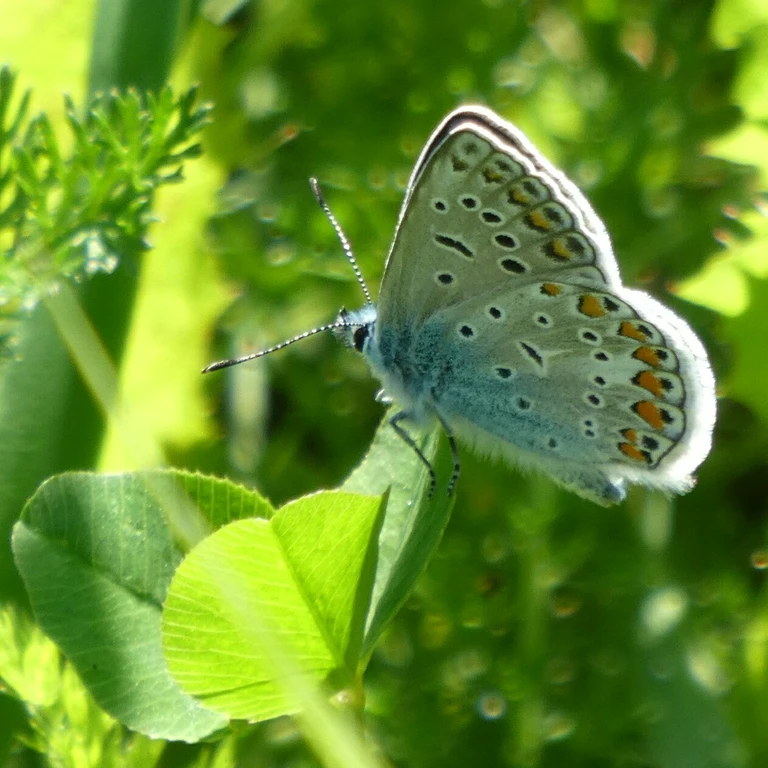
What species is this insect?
Polyommatus icarus
